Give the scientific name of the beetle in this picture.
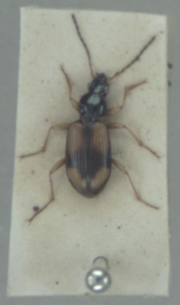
Bembidion fluviatile
